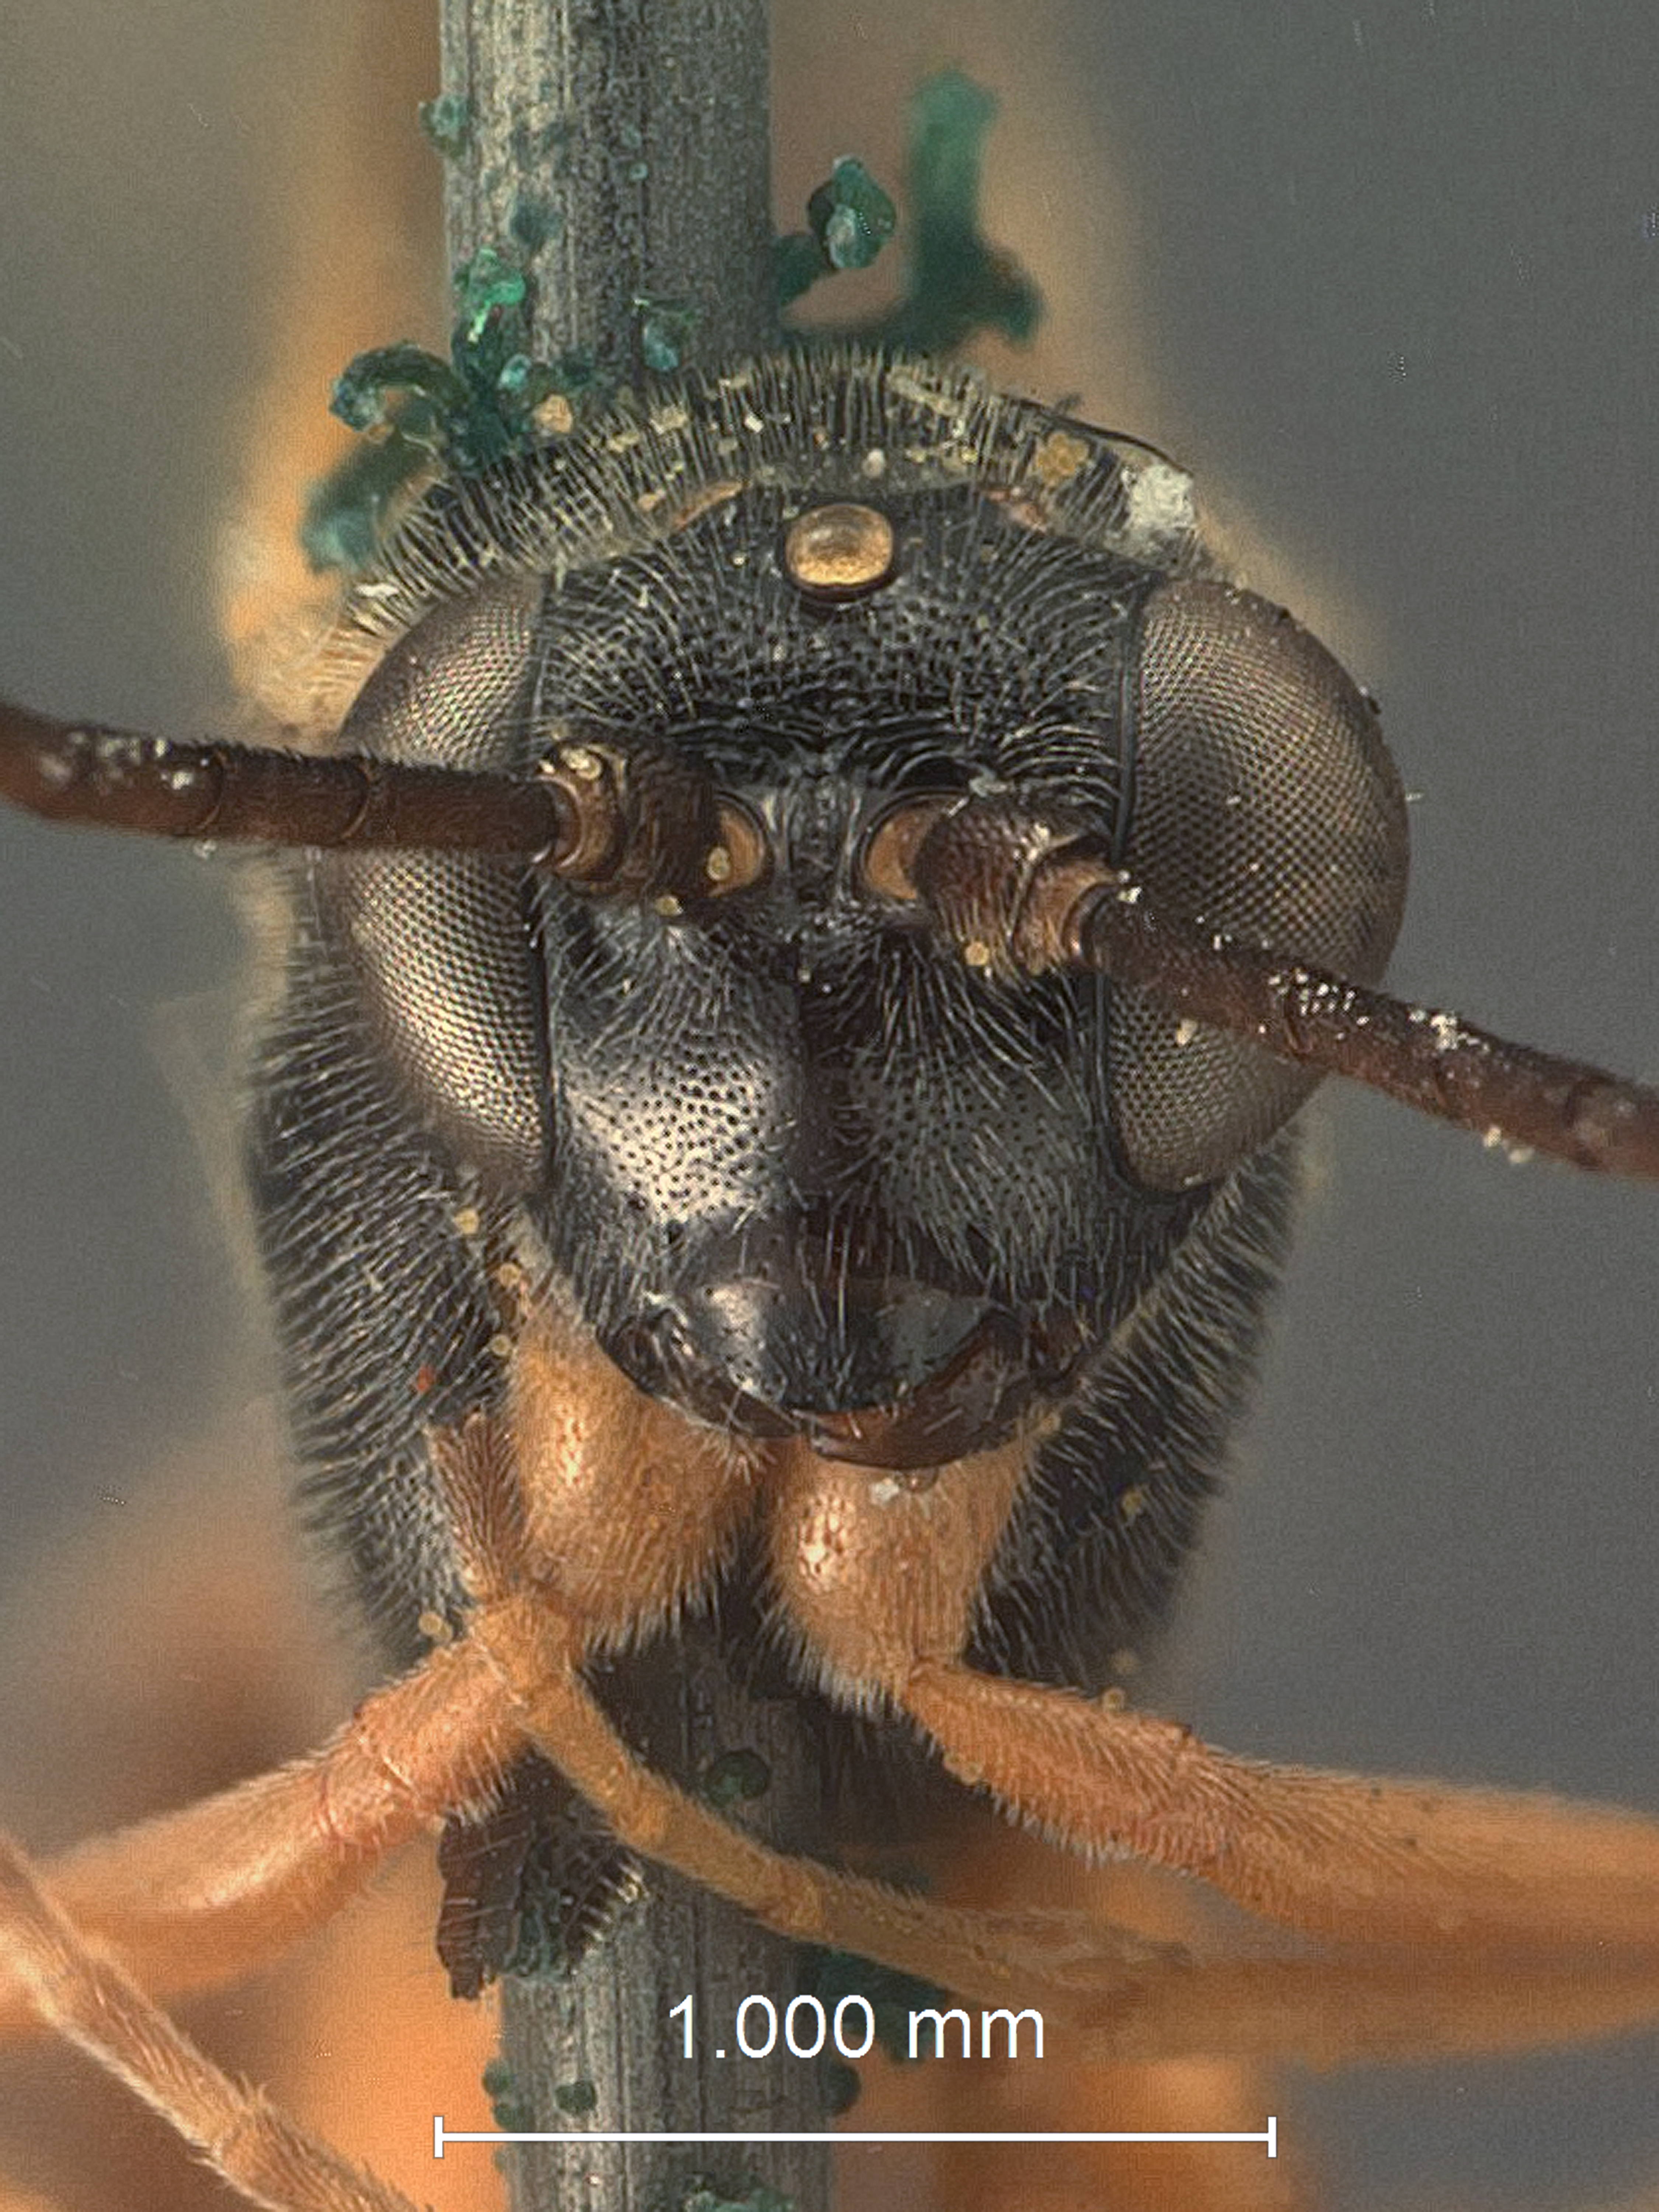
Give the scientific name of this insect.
Glypta cockerelli
